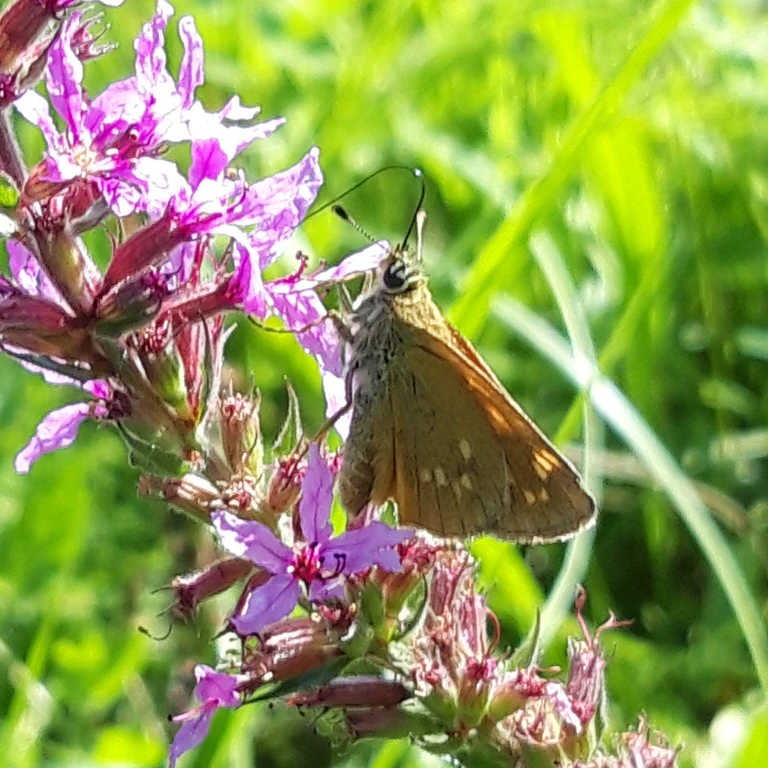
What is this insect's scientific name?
Ochlodes sylvanus (also Ochlodes venata)
